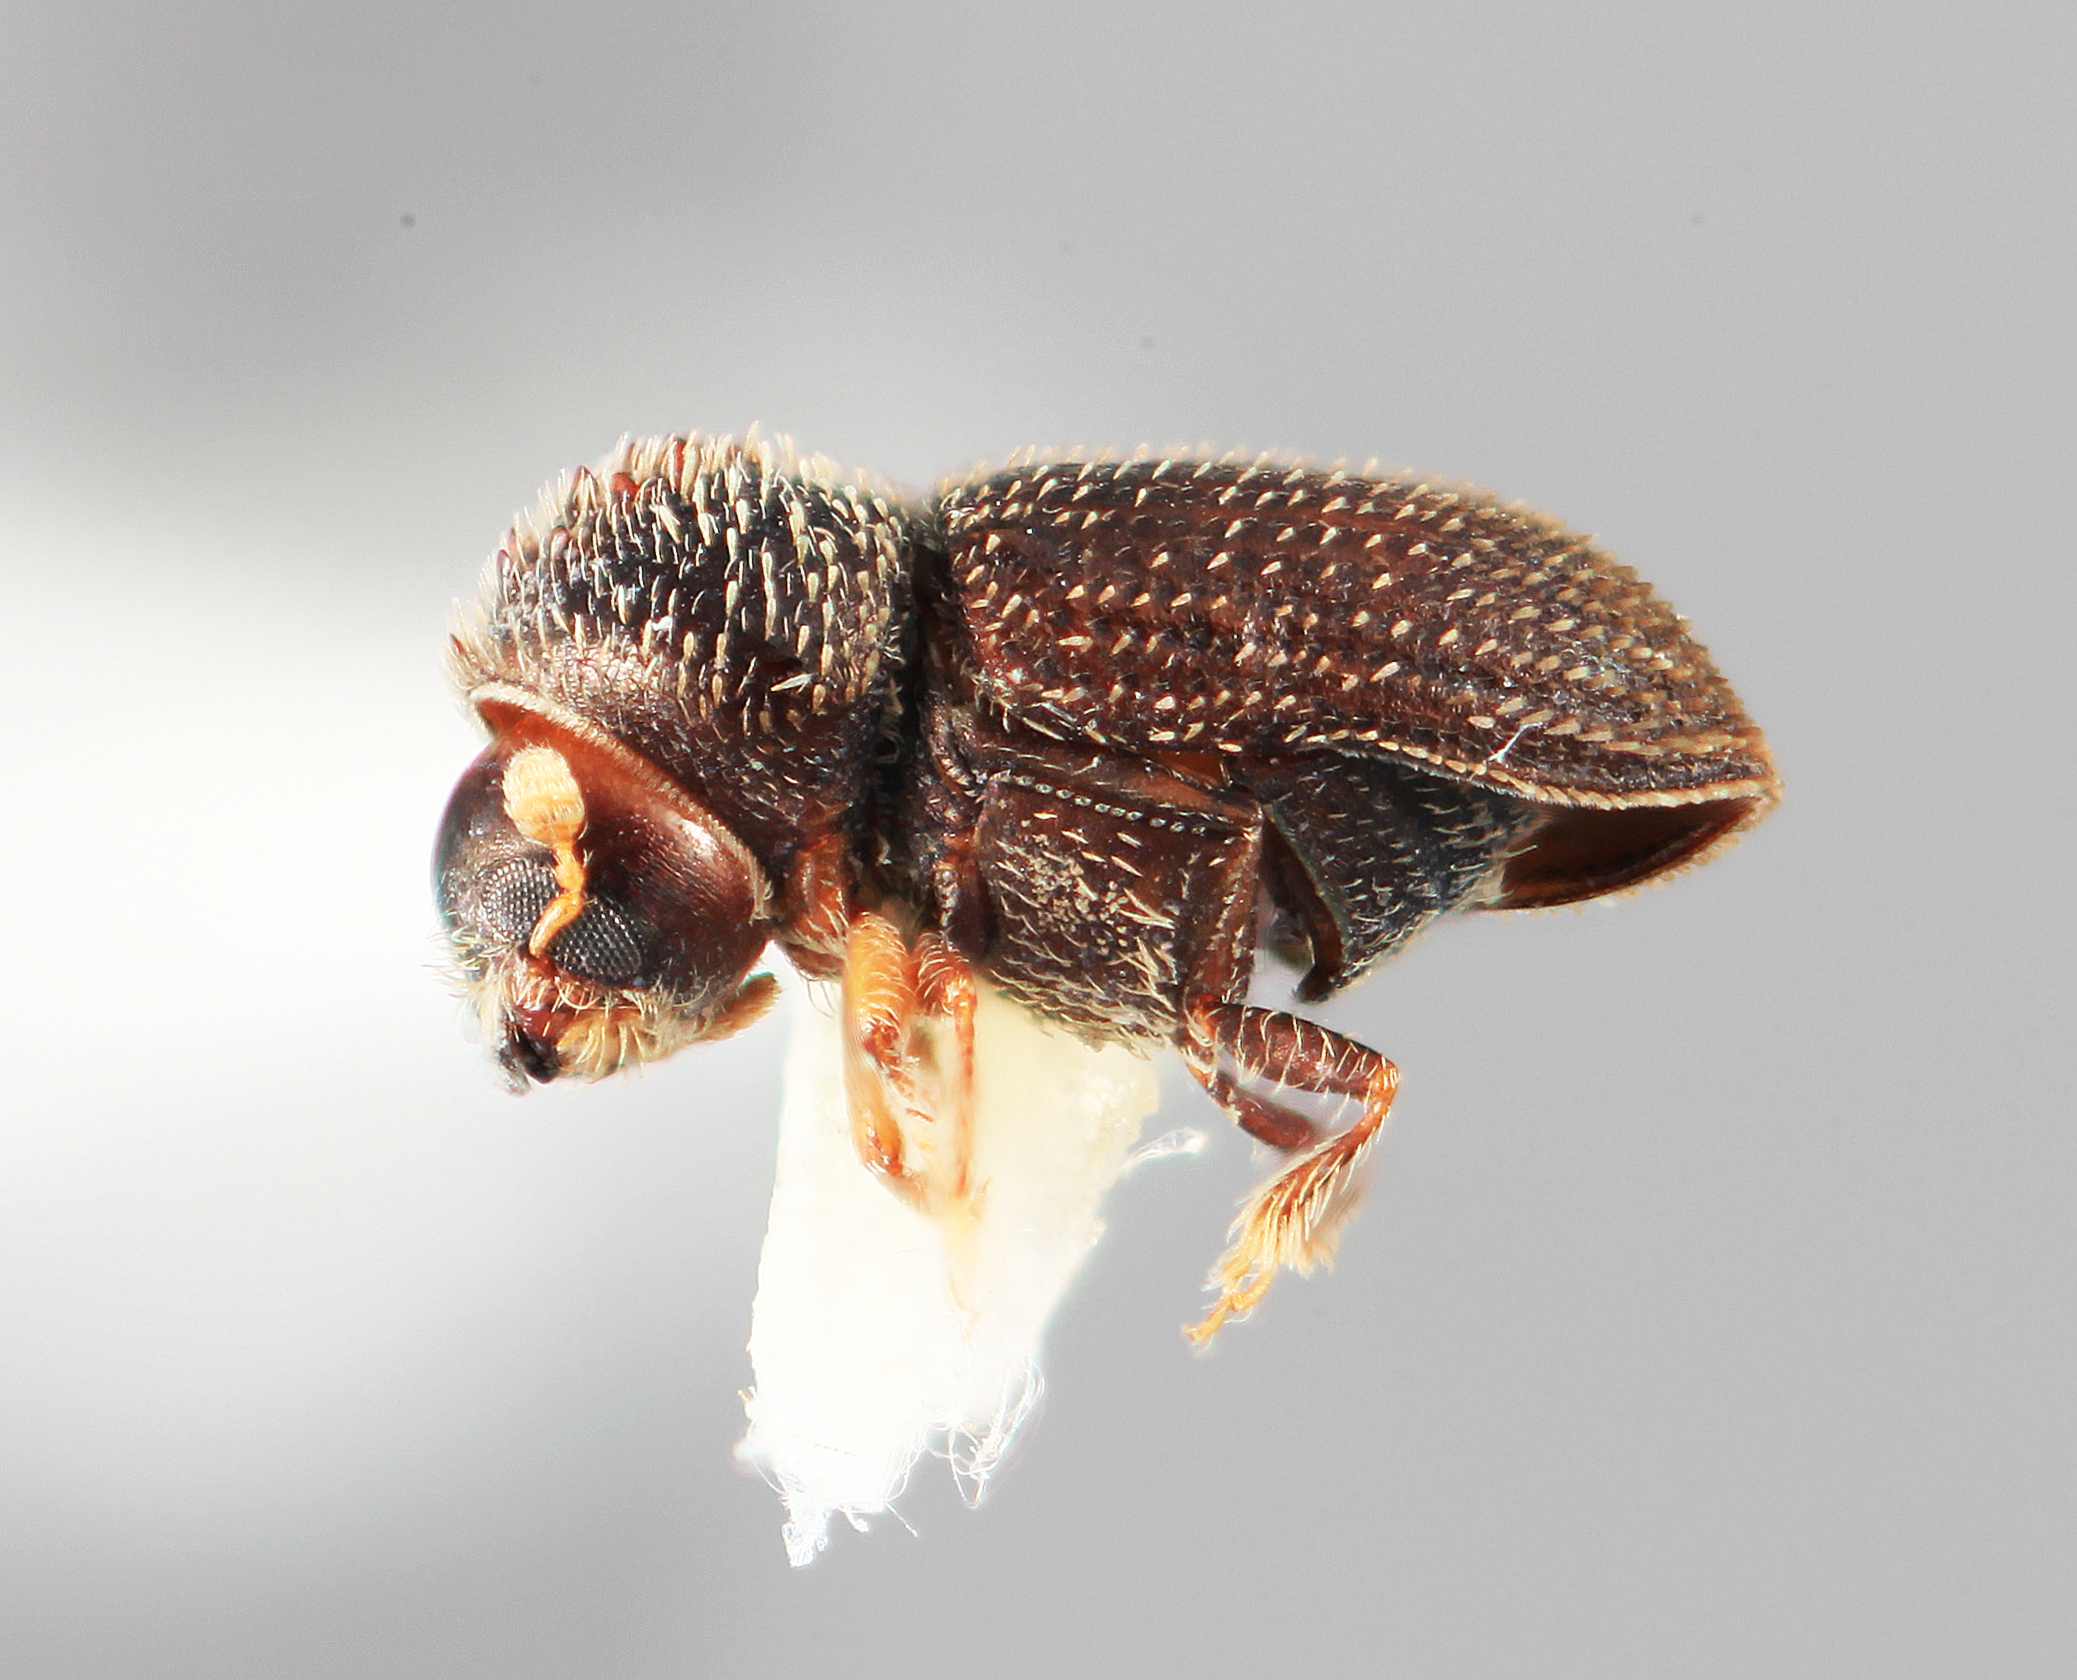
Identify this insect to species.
Hypothenemus meridensis
